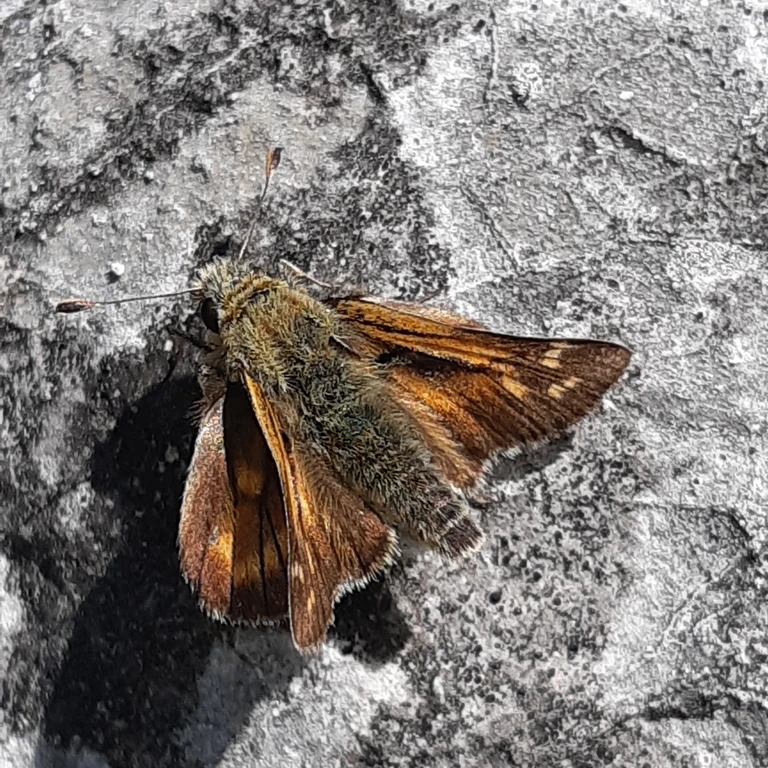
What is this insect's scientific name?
Hesperia comma
